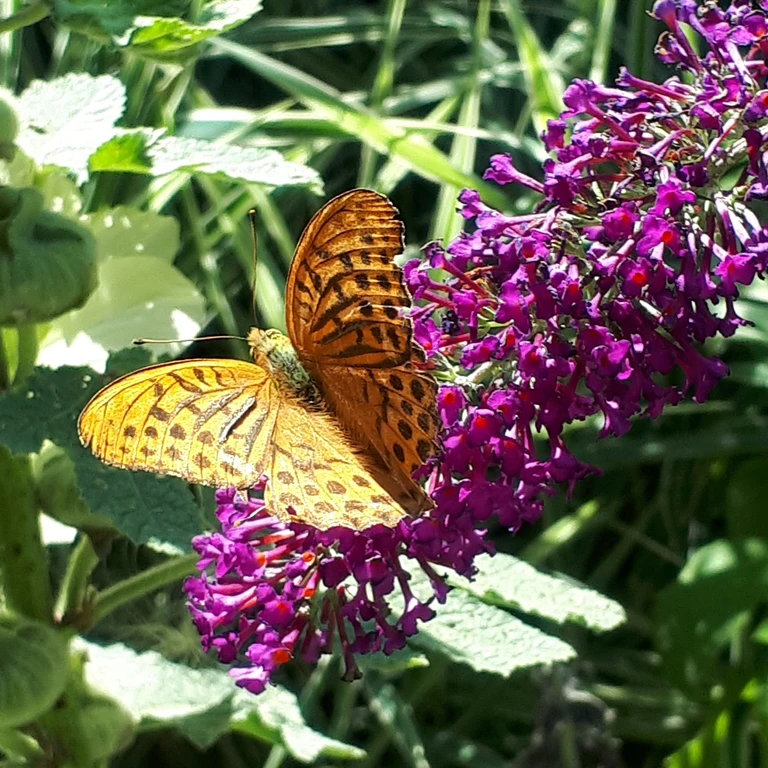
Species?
Argynnis paphia
